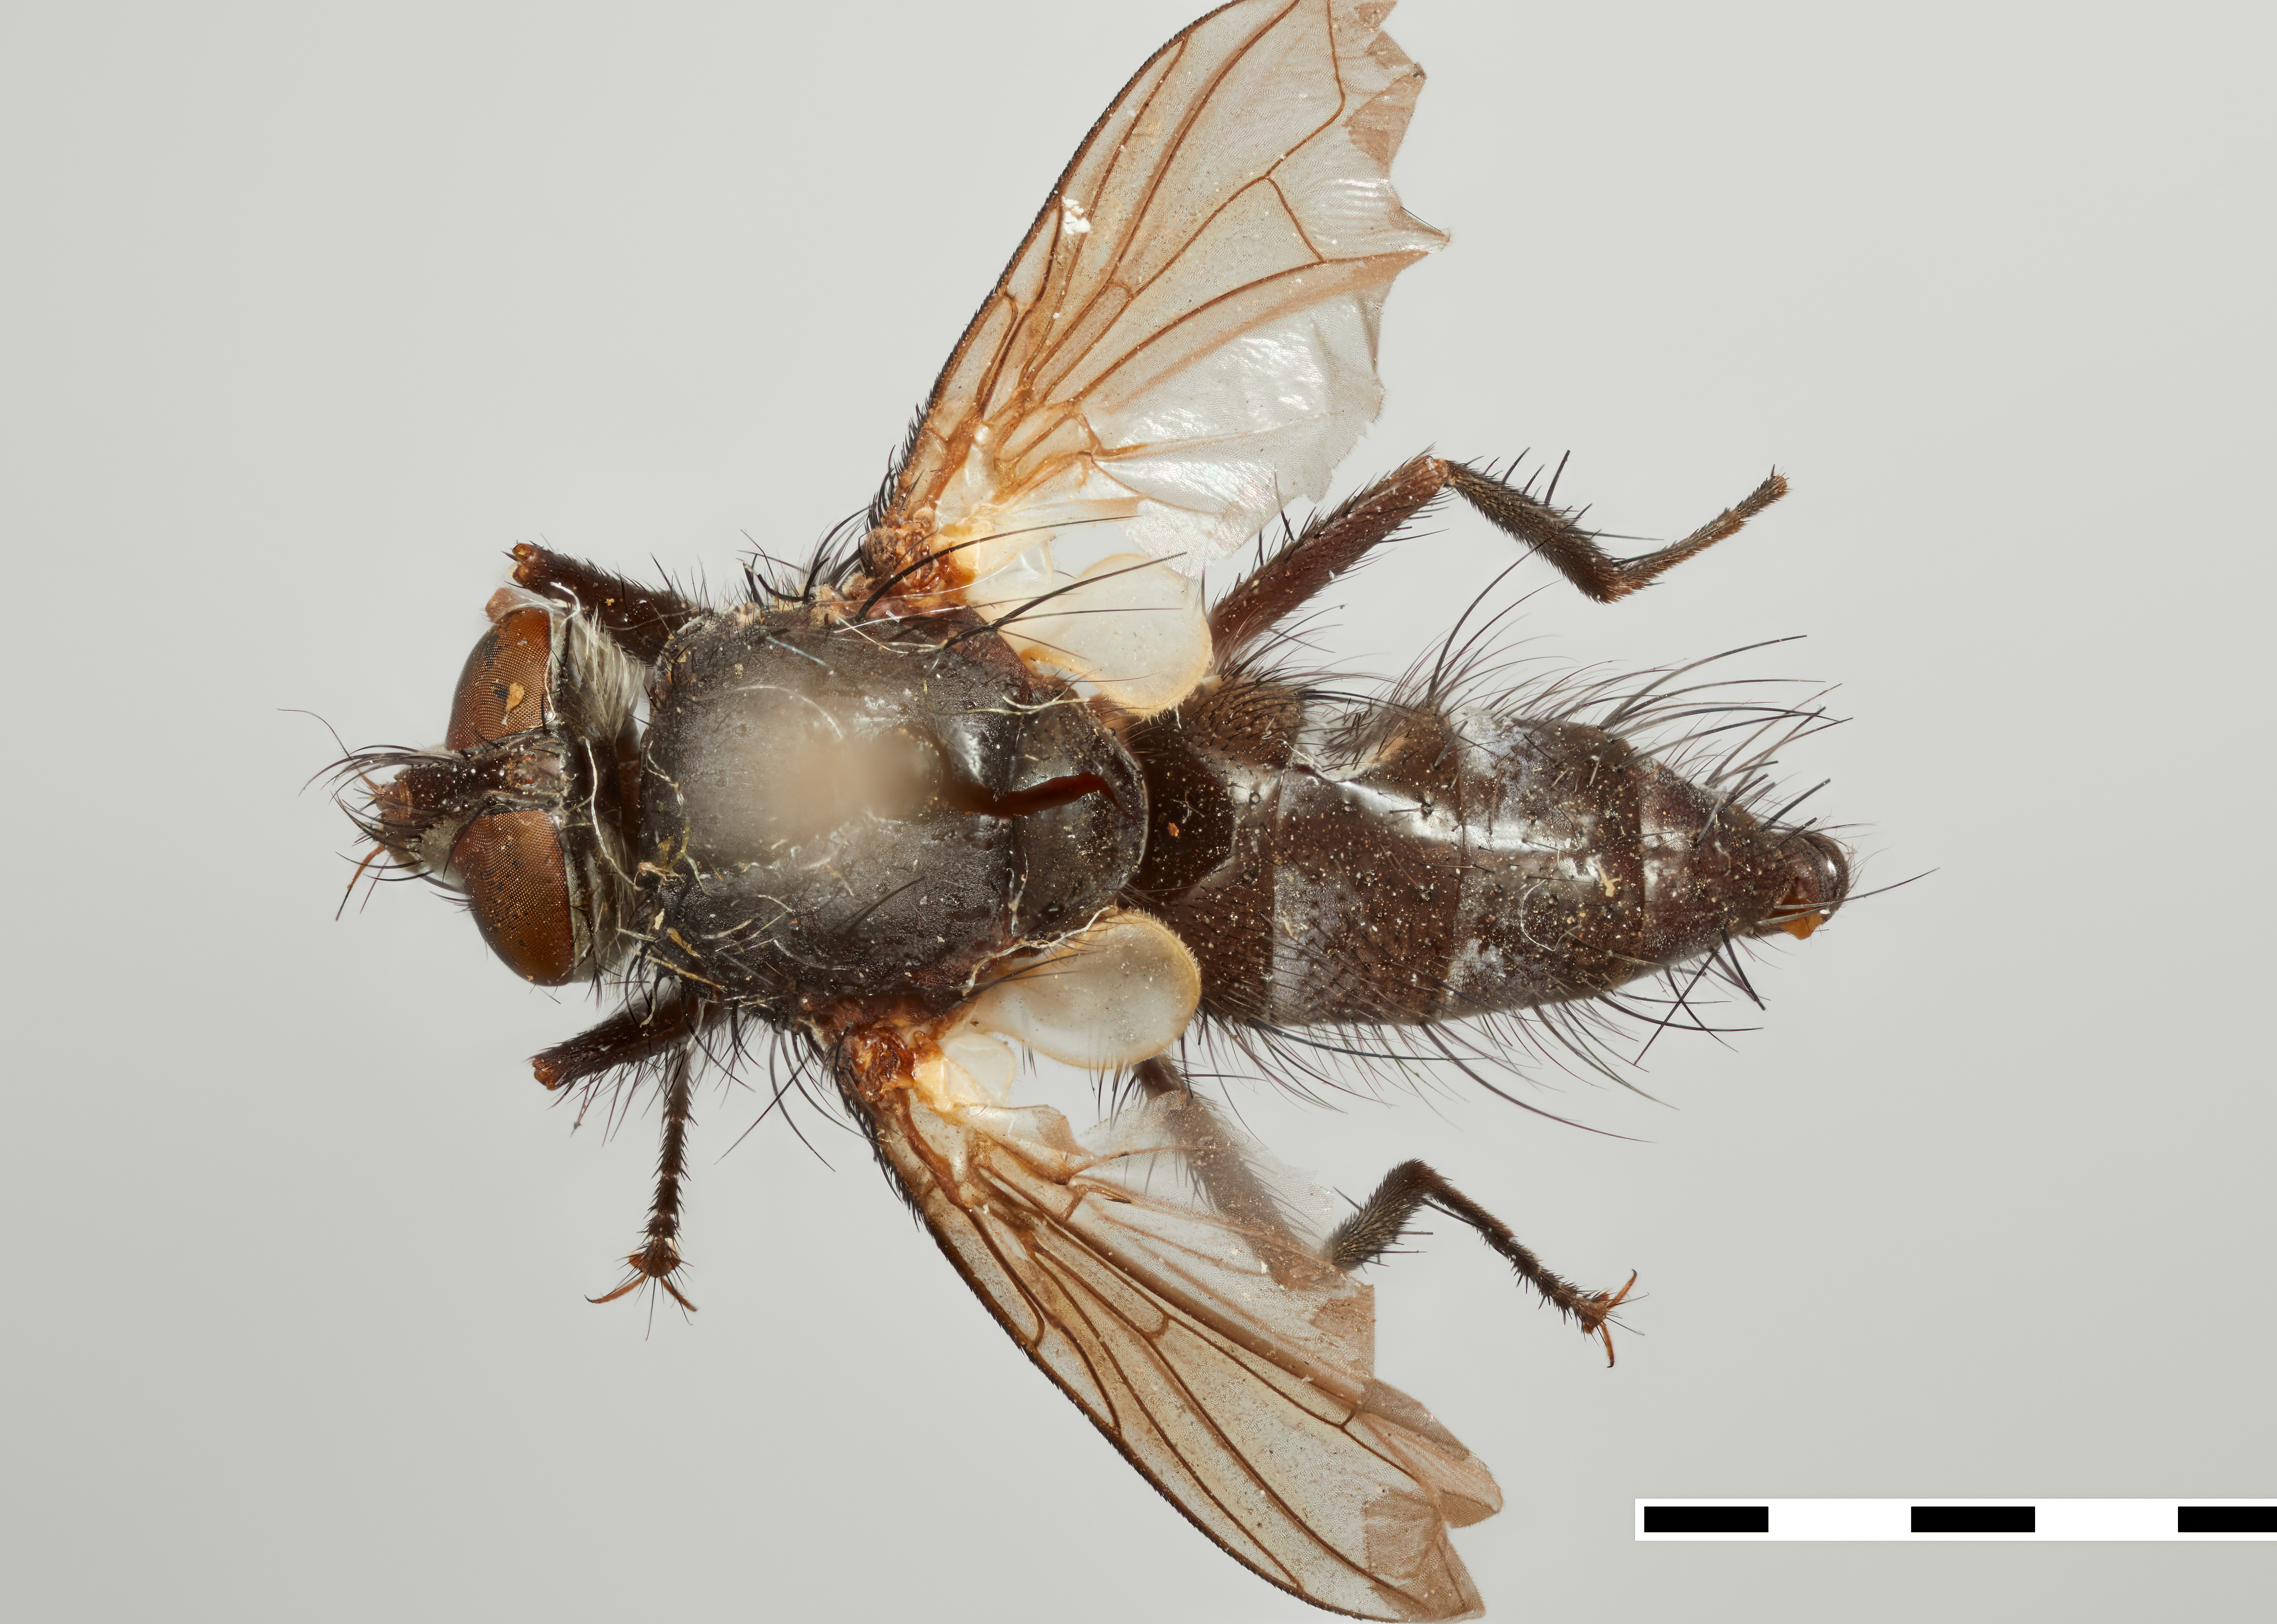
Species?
Paradexodes albifacies
